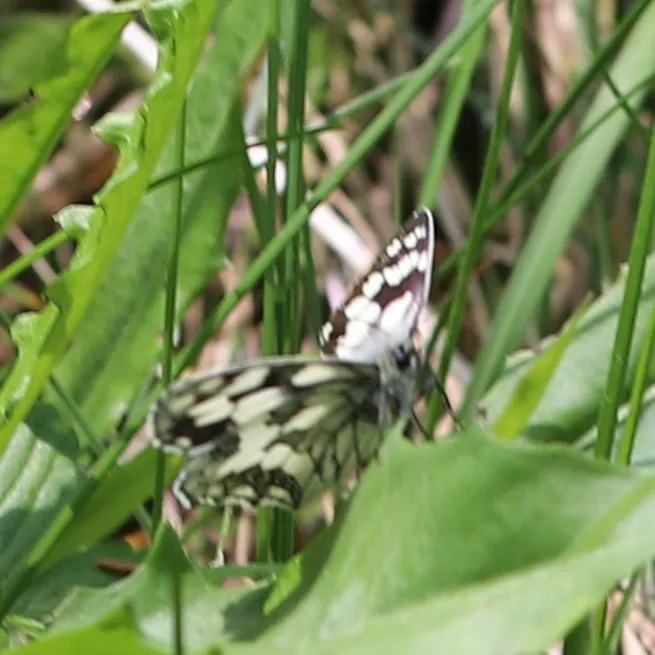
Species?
Melanargia galathea
